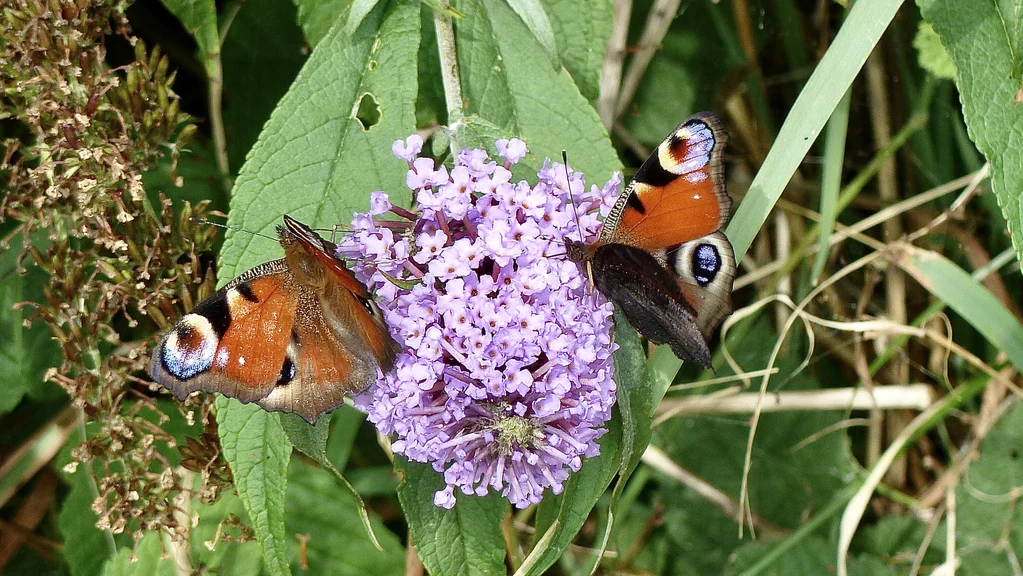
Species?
Aglais io
